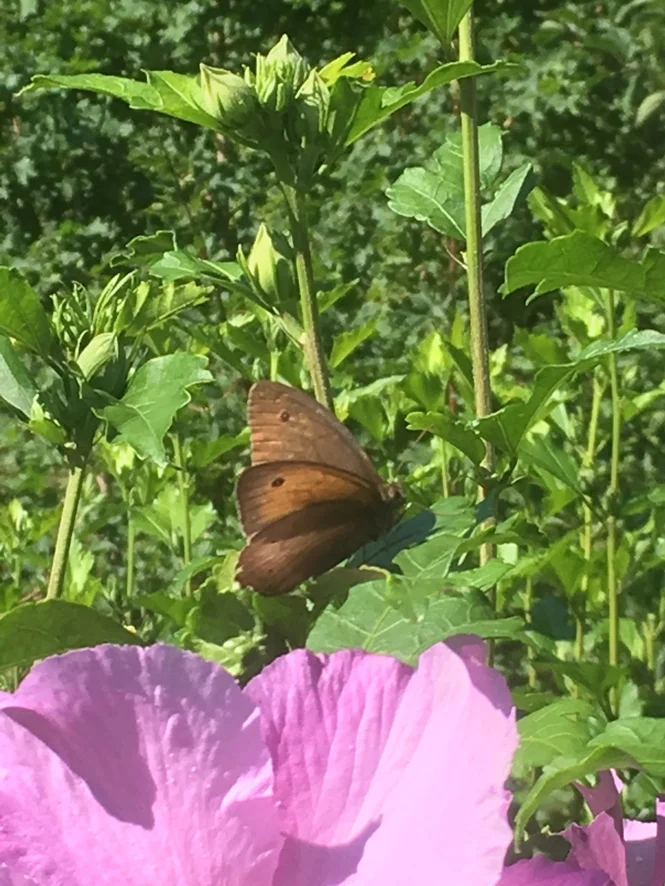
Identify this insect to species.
Maniola jurtina
